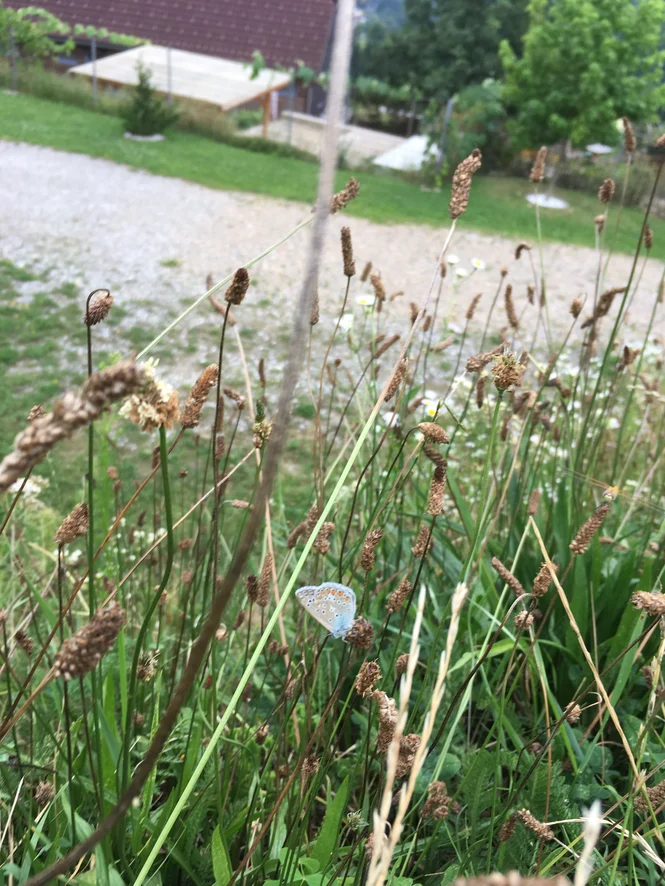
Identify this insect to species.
Polyommatus icarus
